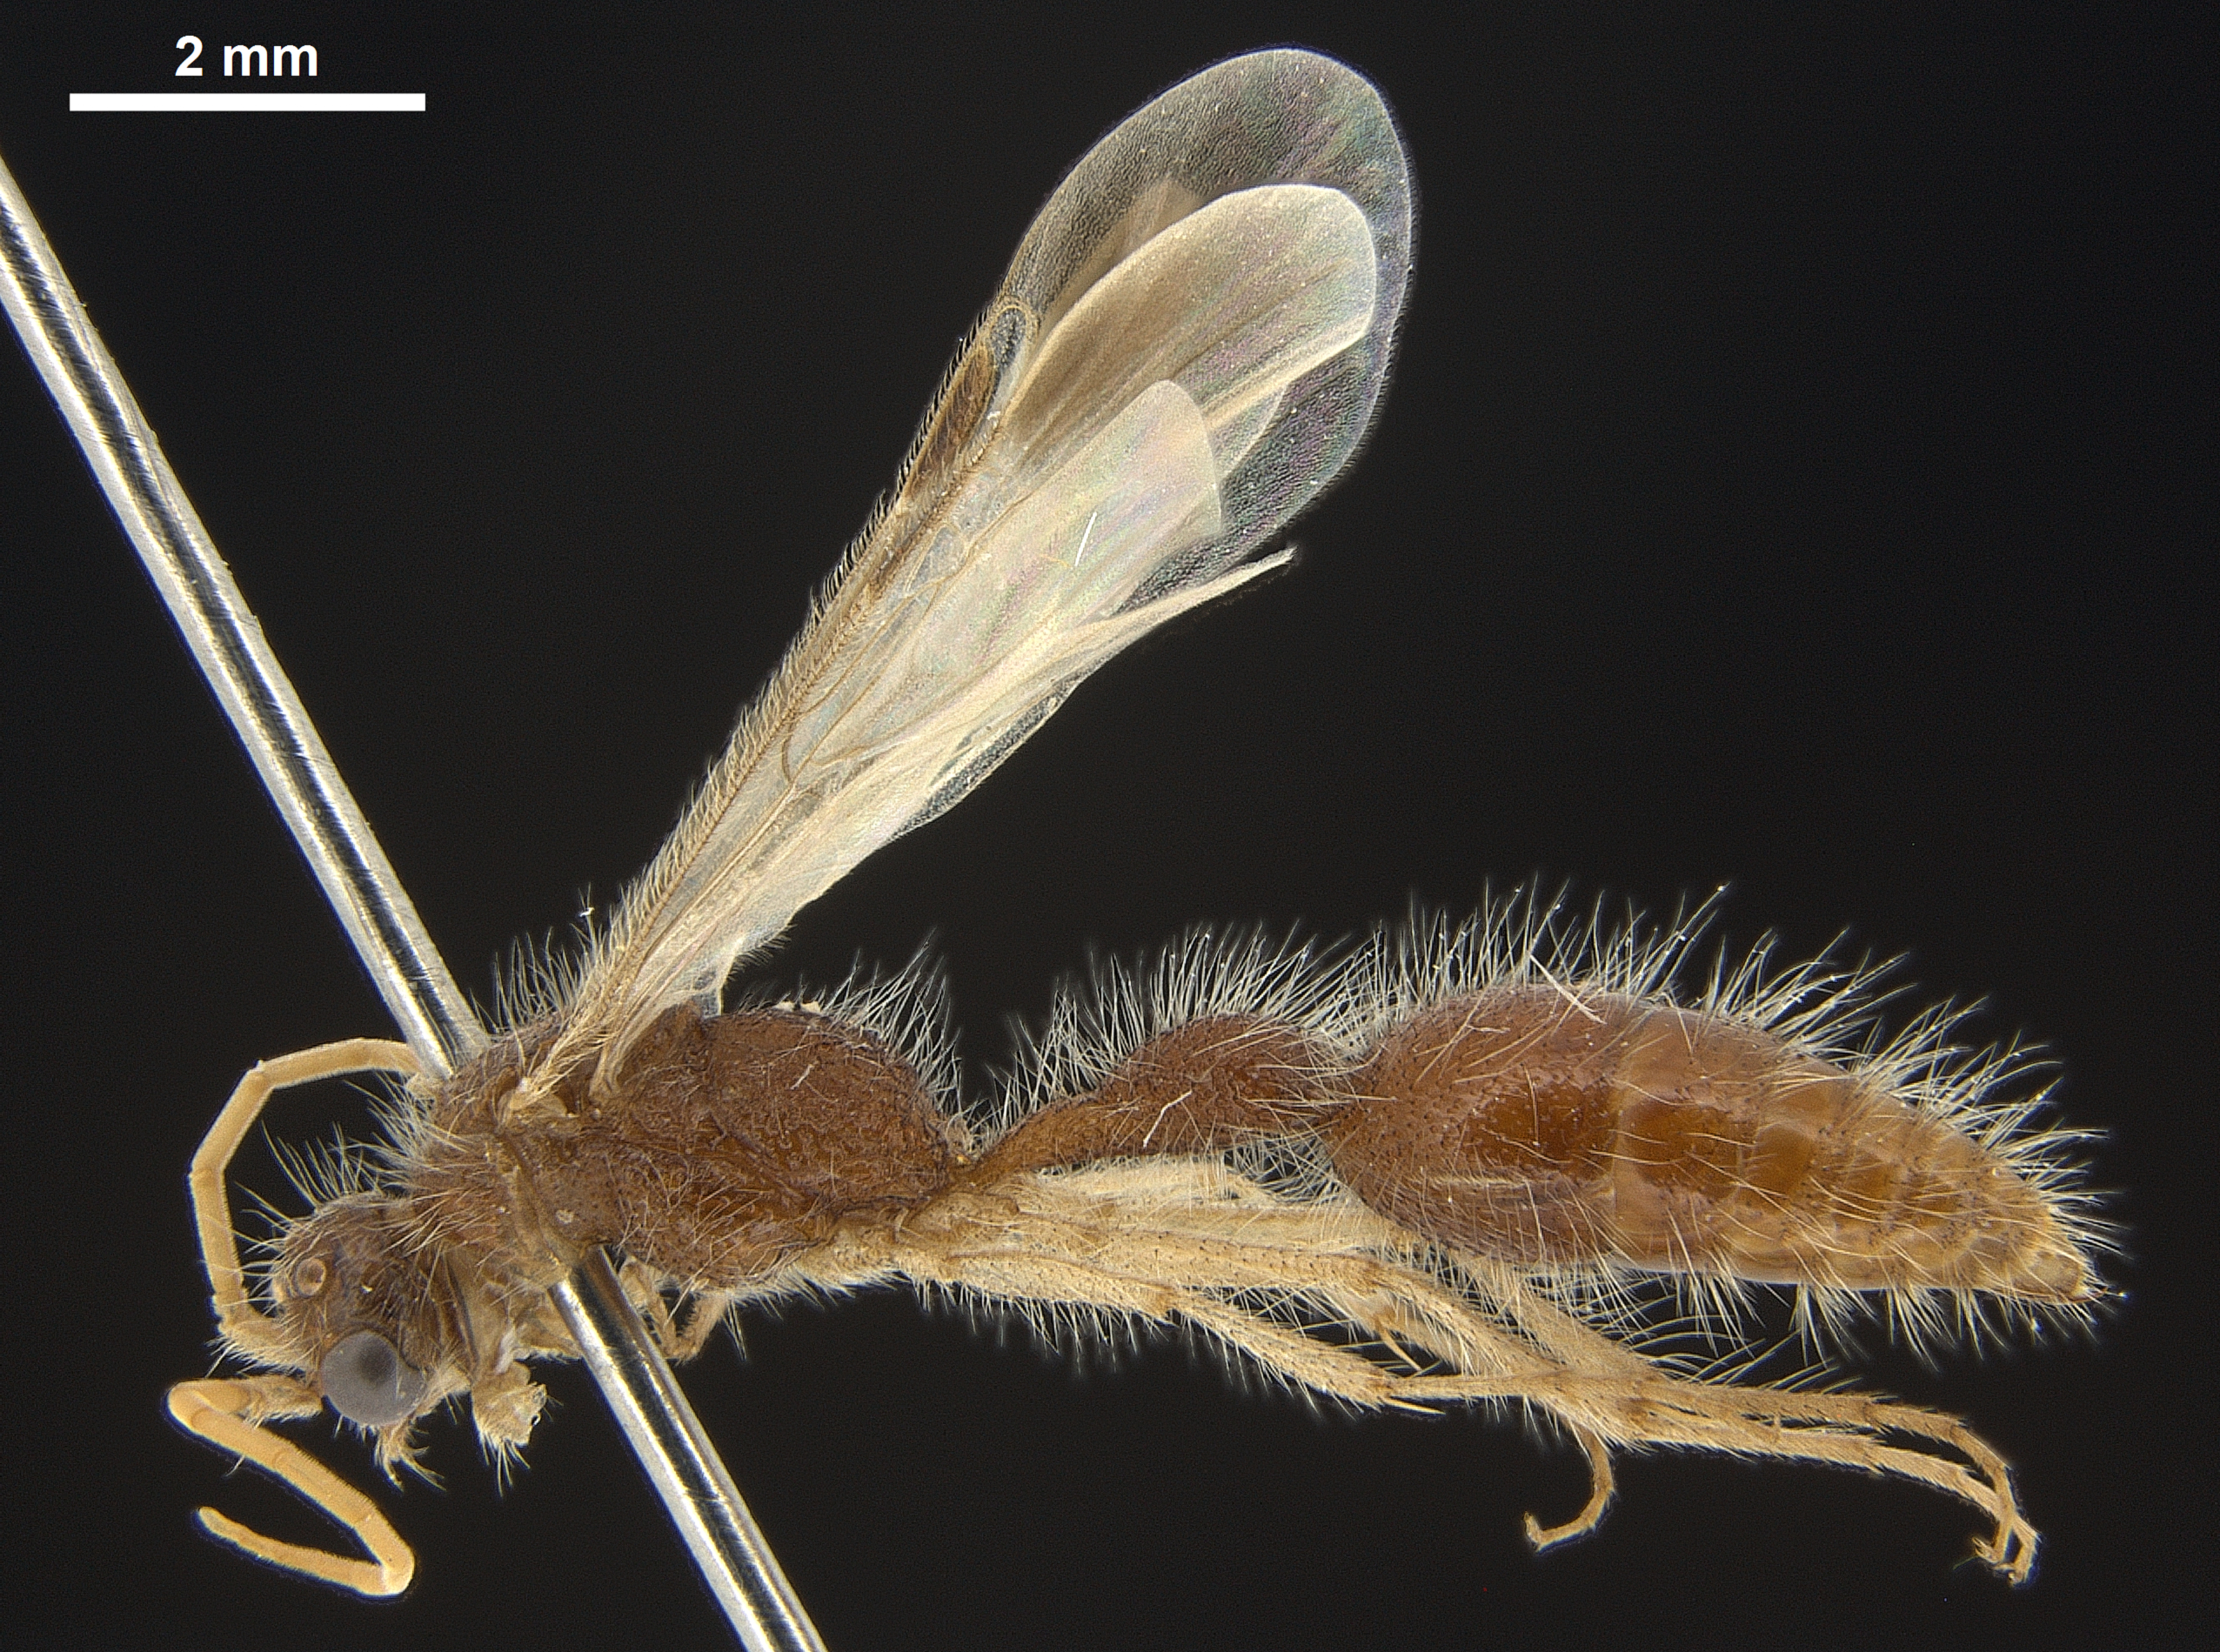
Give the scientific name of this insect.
Chyphotes albipes
